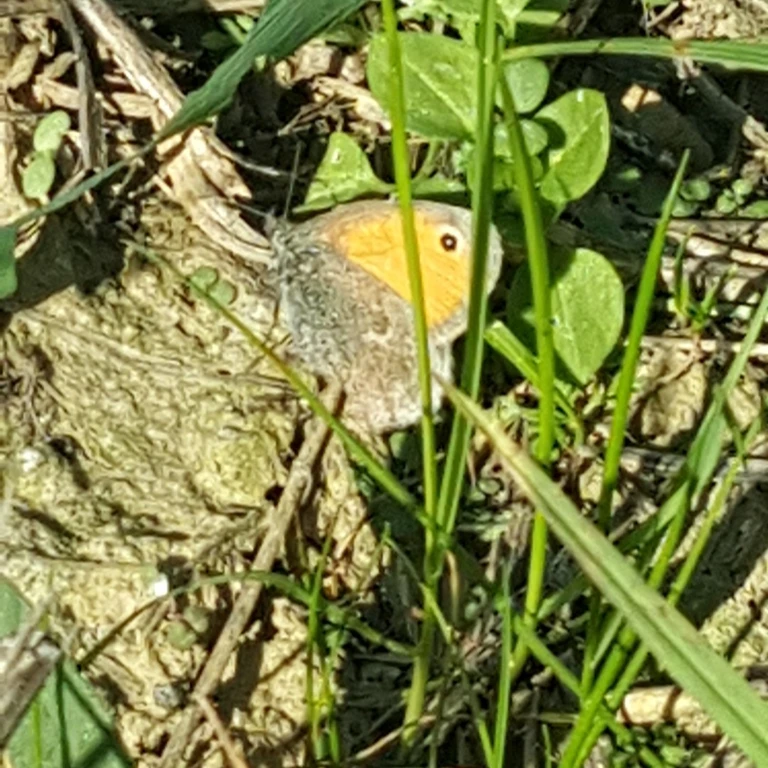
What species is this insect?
Coenonympha pamphilus
